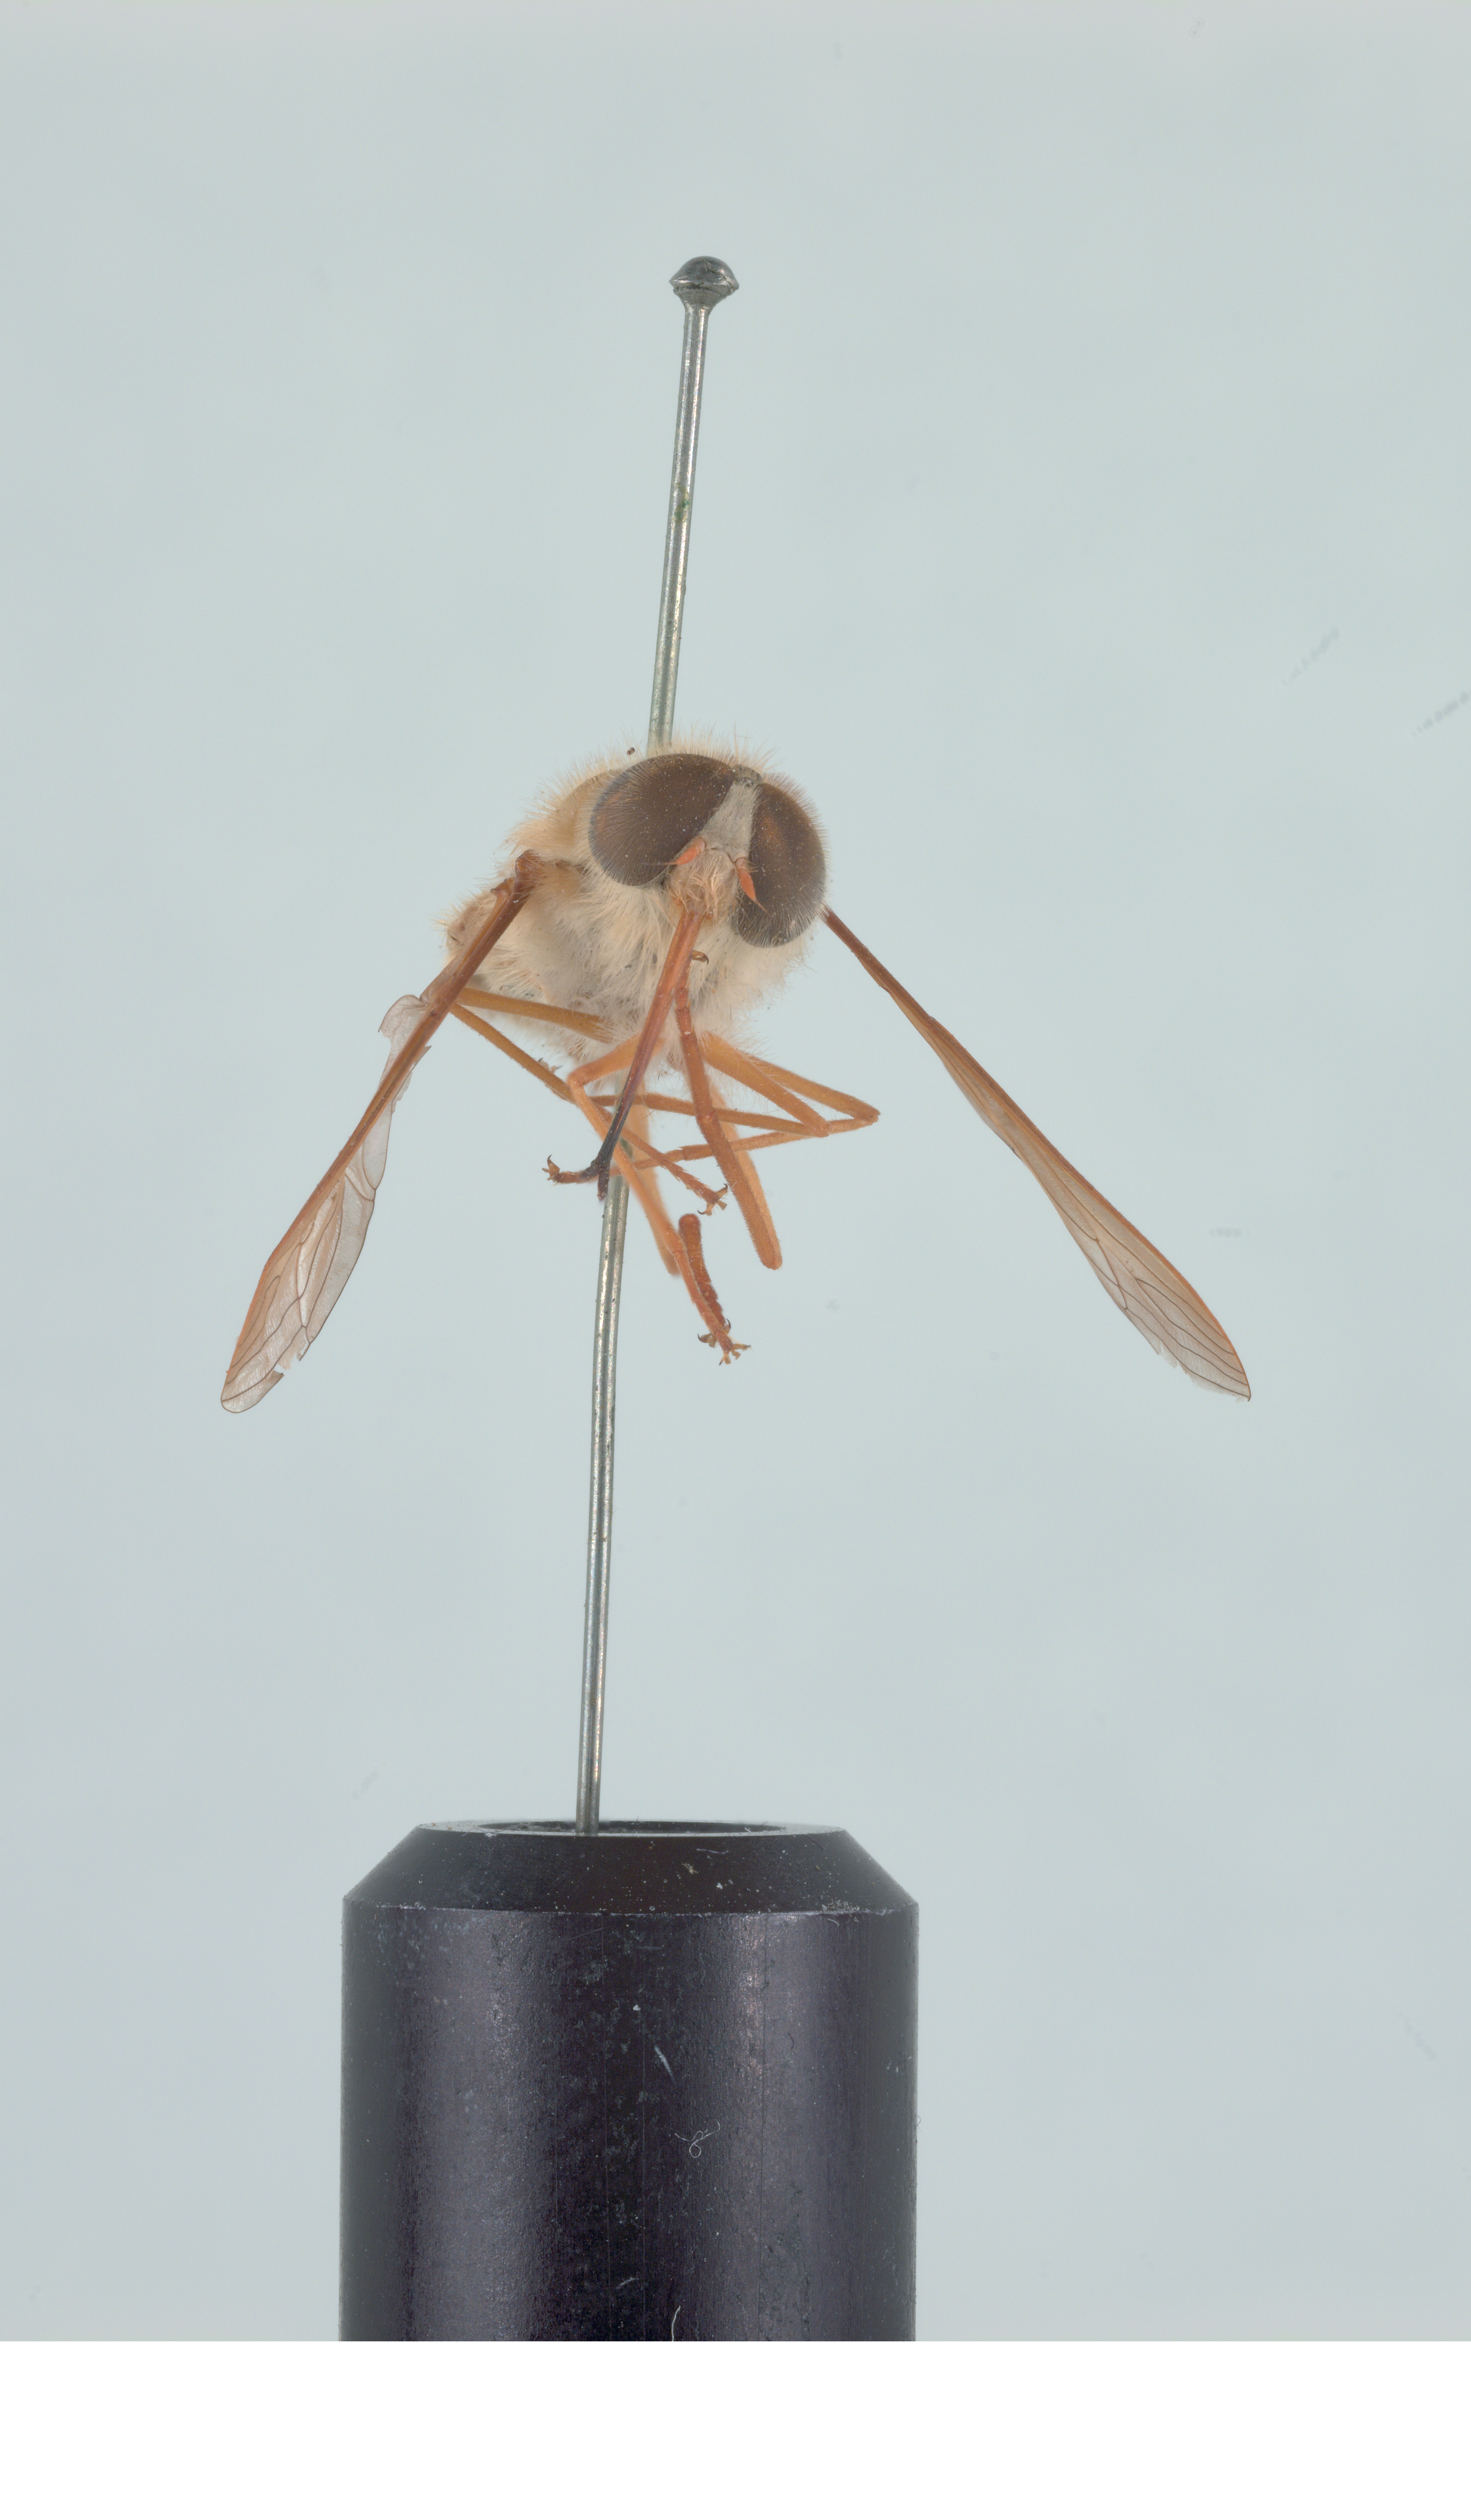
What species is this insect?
Trichophthalma subaurata
